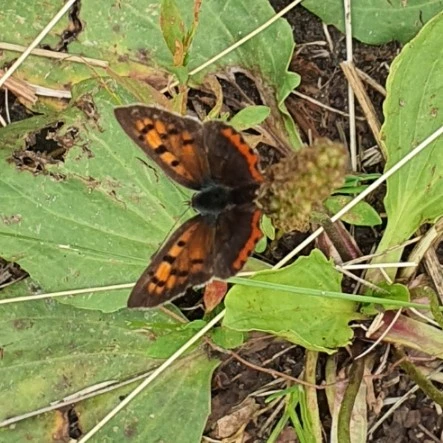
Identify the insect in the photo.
Lycaena phlaeas
